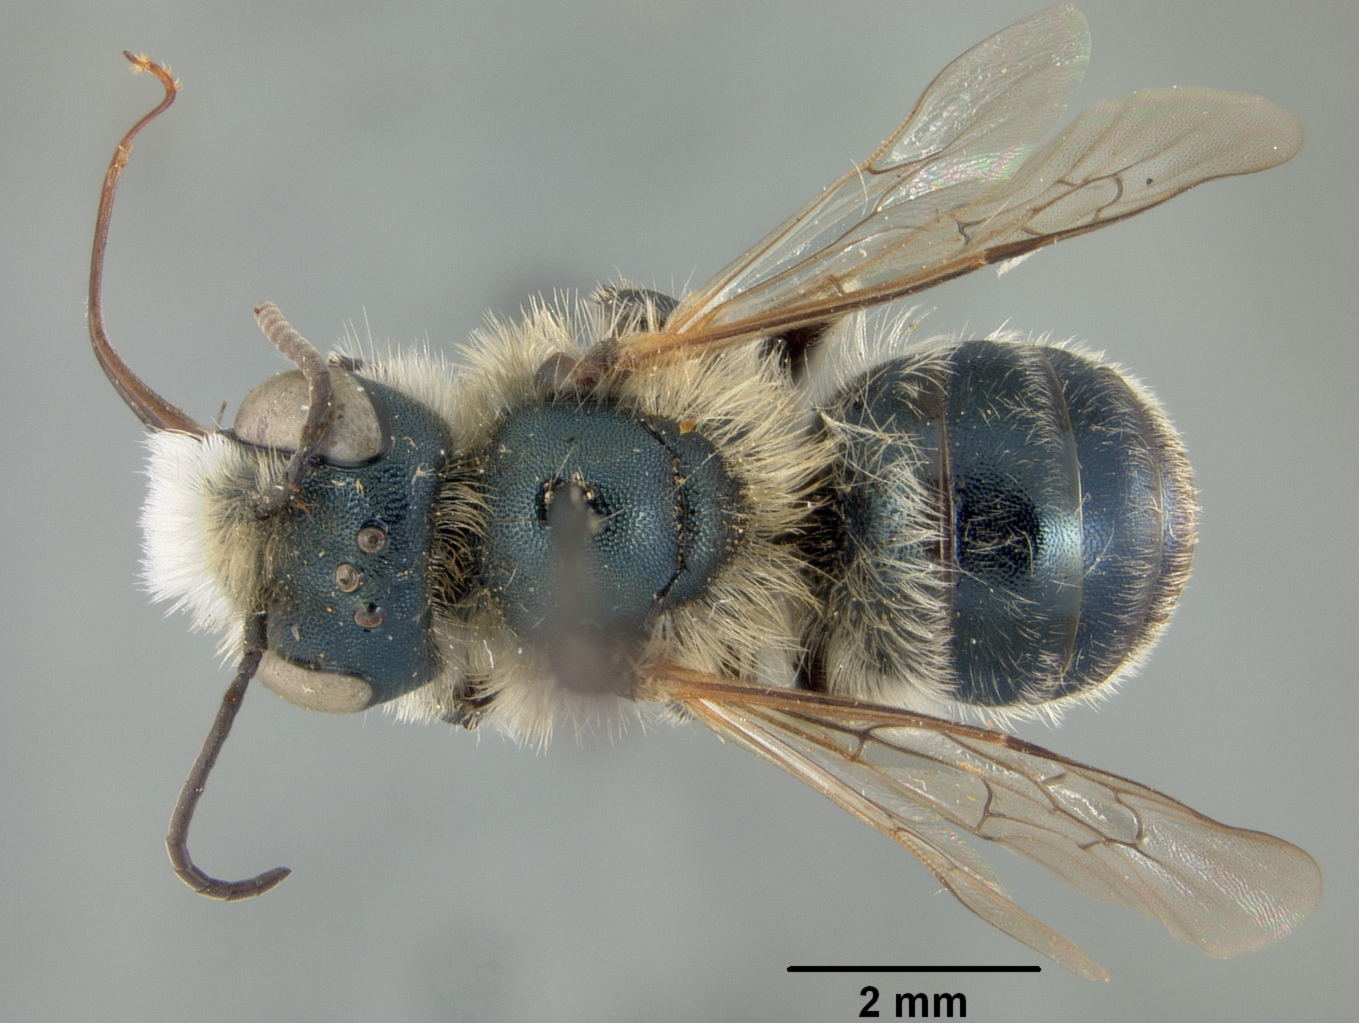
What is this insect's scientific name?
Osmia subtersa
